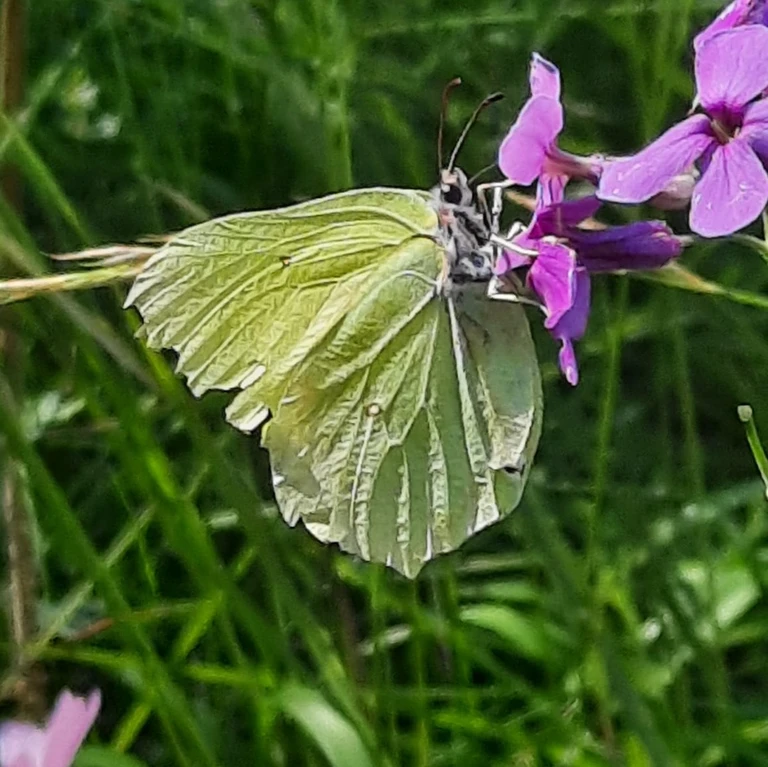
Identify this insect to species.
Gonepteryx rhamni
